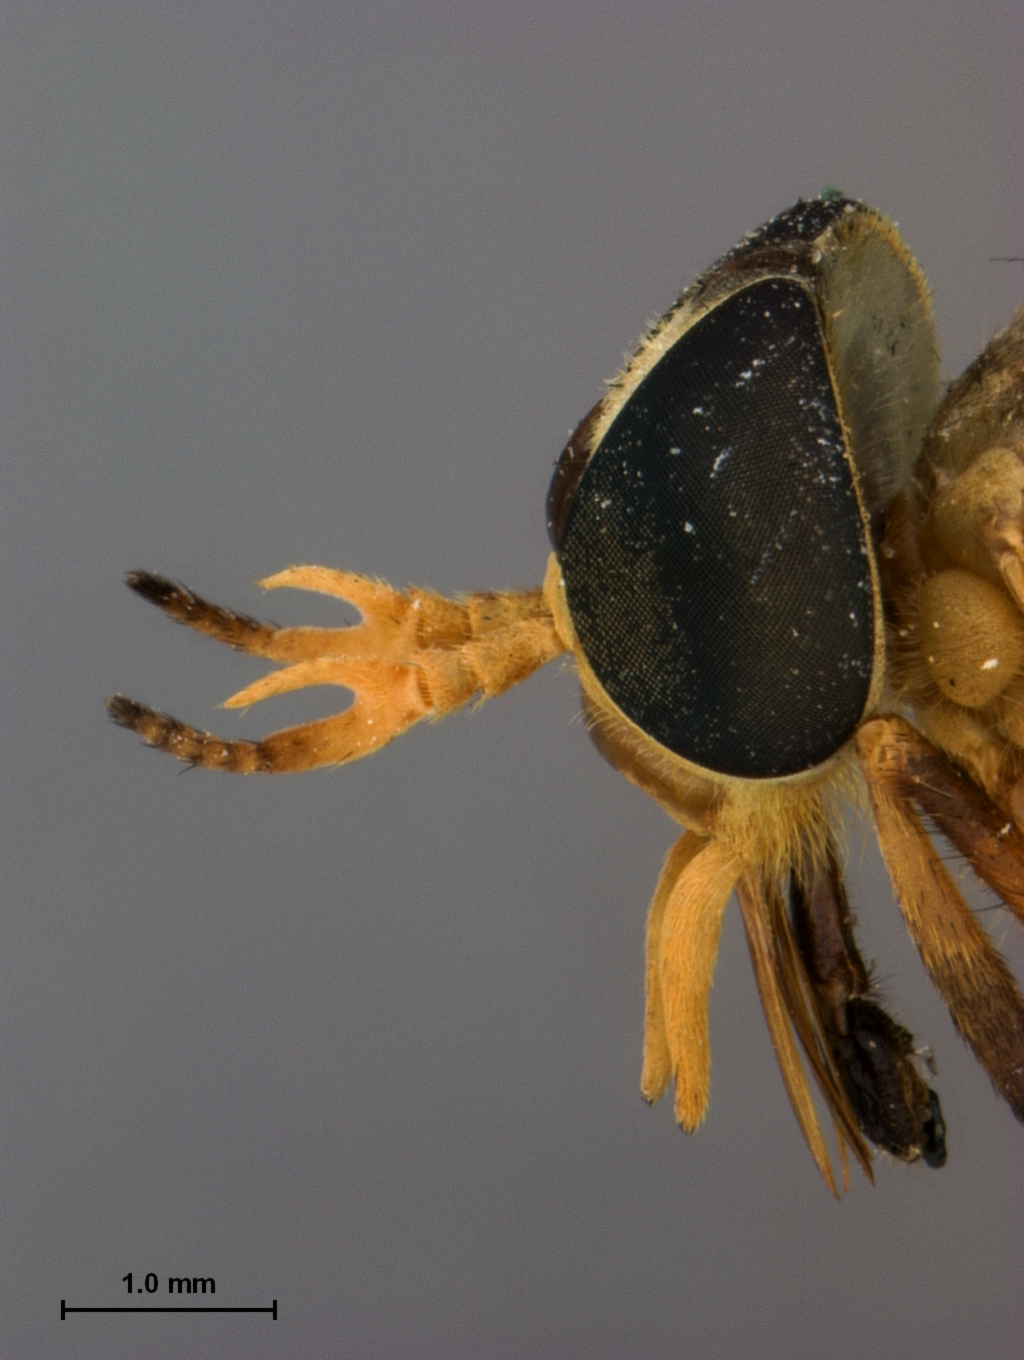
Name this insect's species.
Dichelacera caloptera
